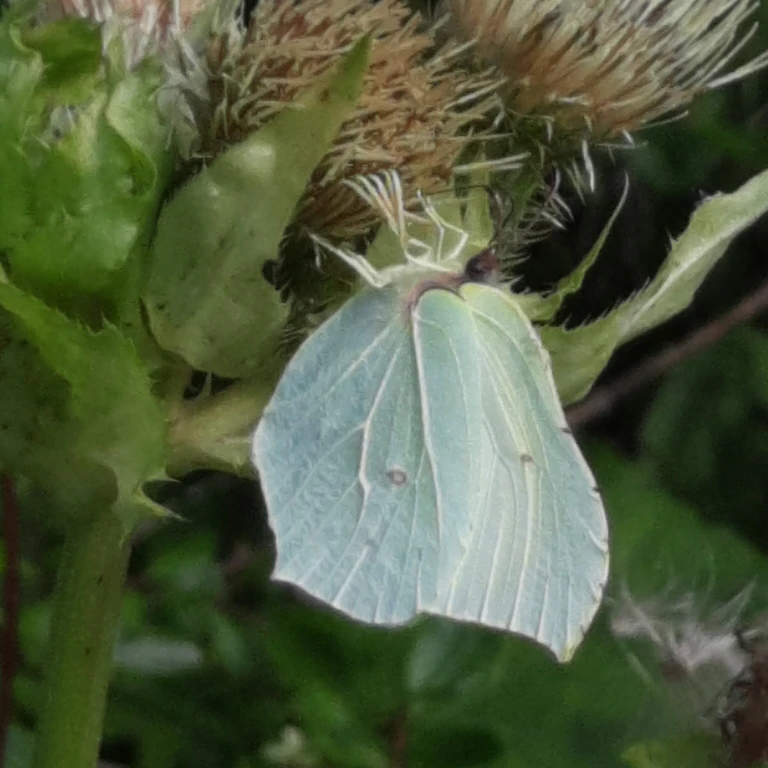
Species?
Gonepteryx rhamni
